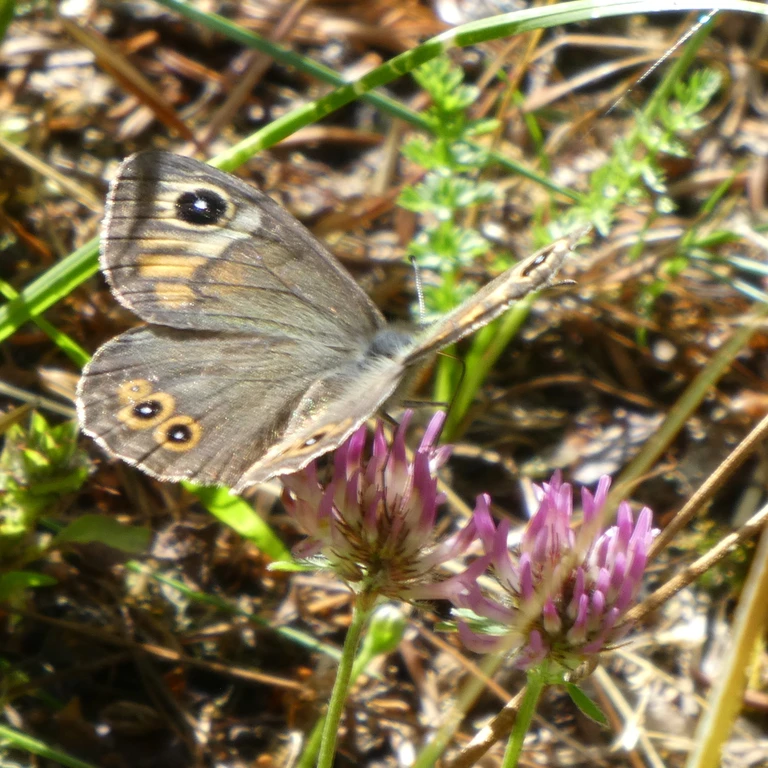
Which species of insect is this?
Lasiommata maera (also Pararge maera)
